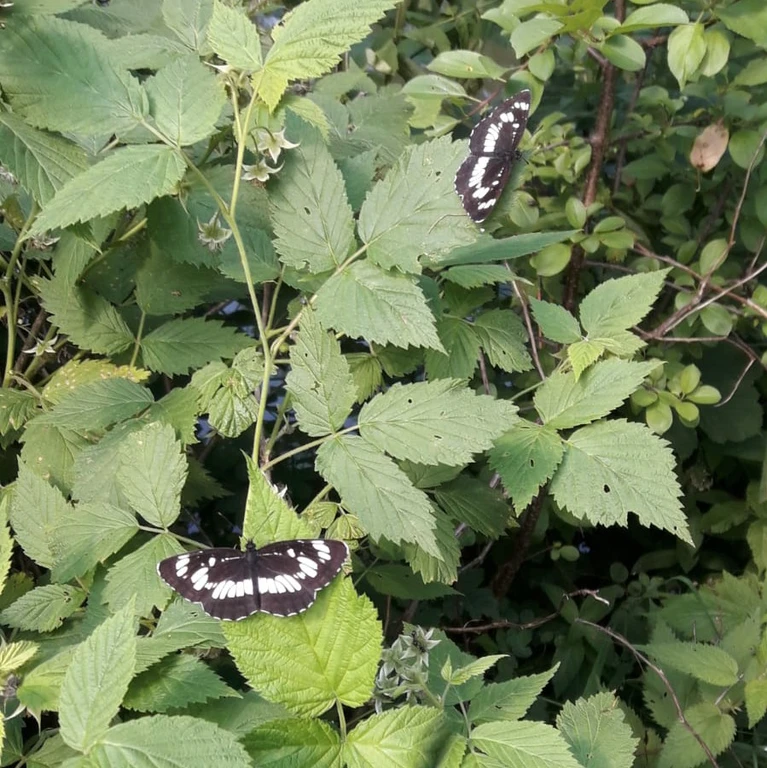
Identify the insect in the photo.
Neptis rivularis
